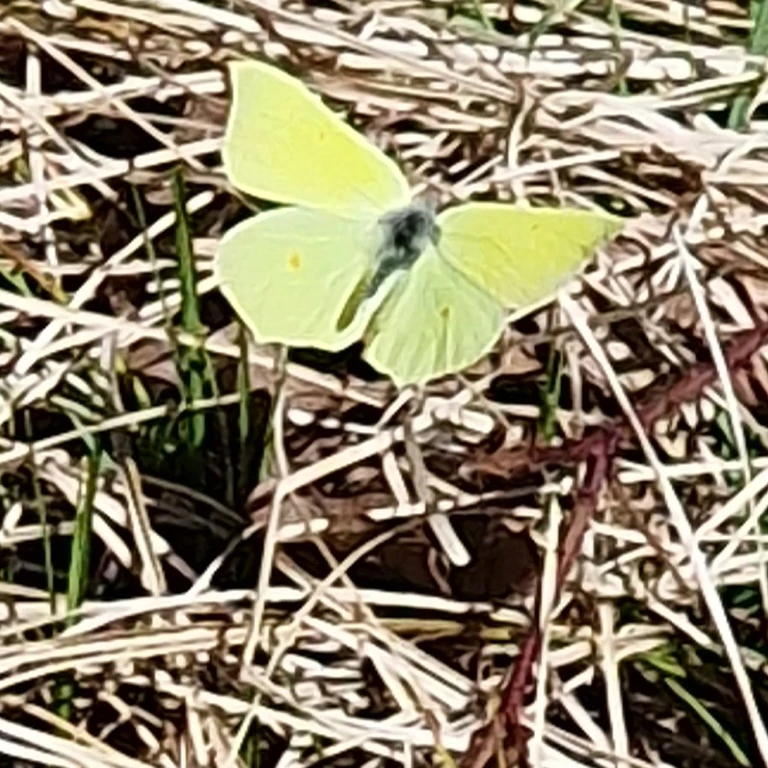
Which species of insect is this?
Gonepteryx rhamni
